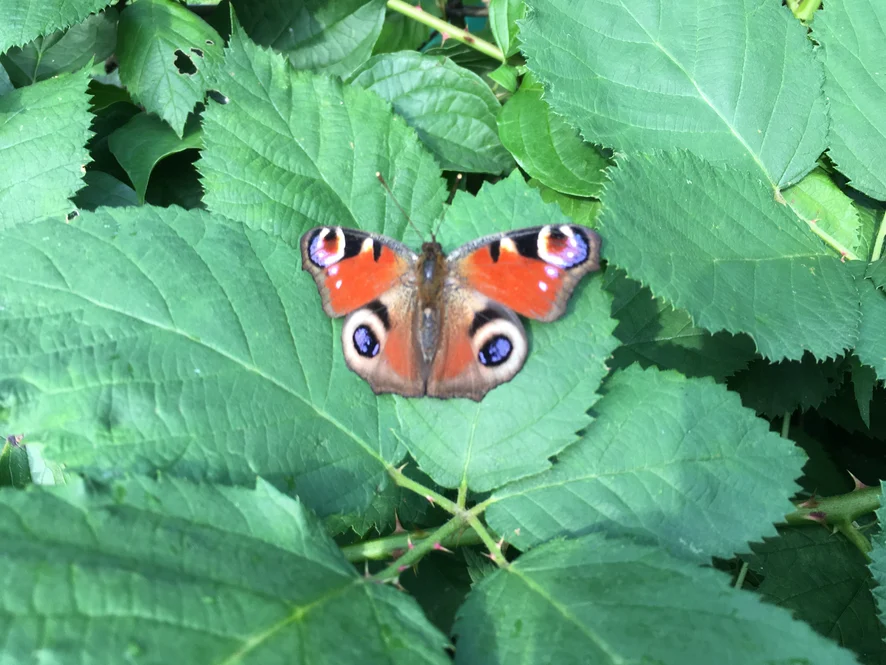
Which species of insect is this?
Aglais io
